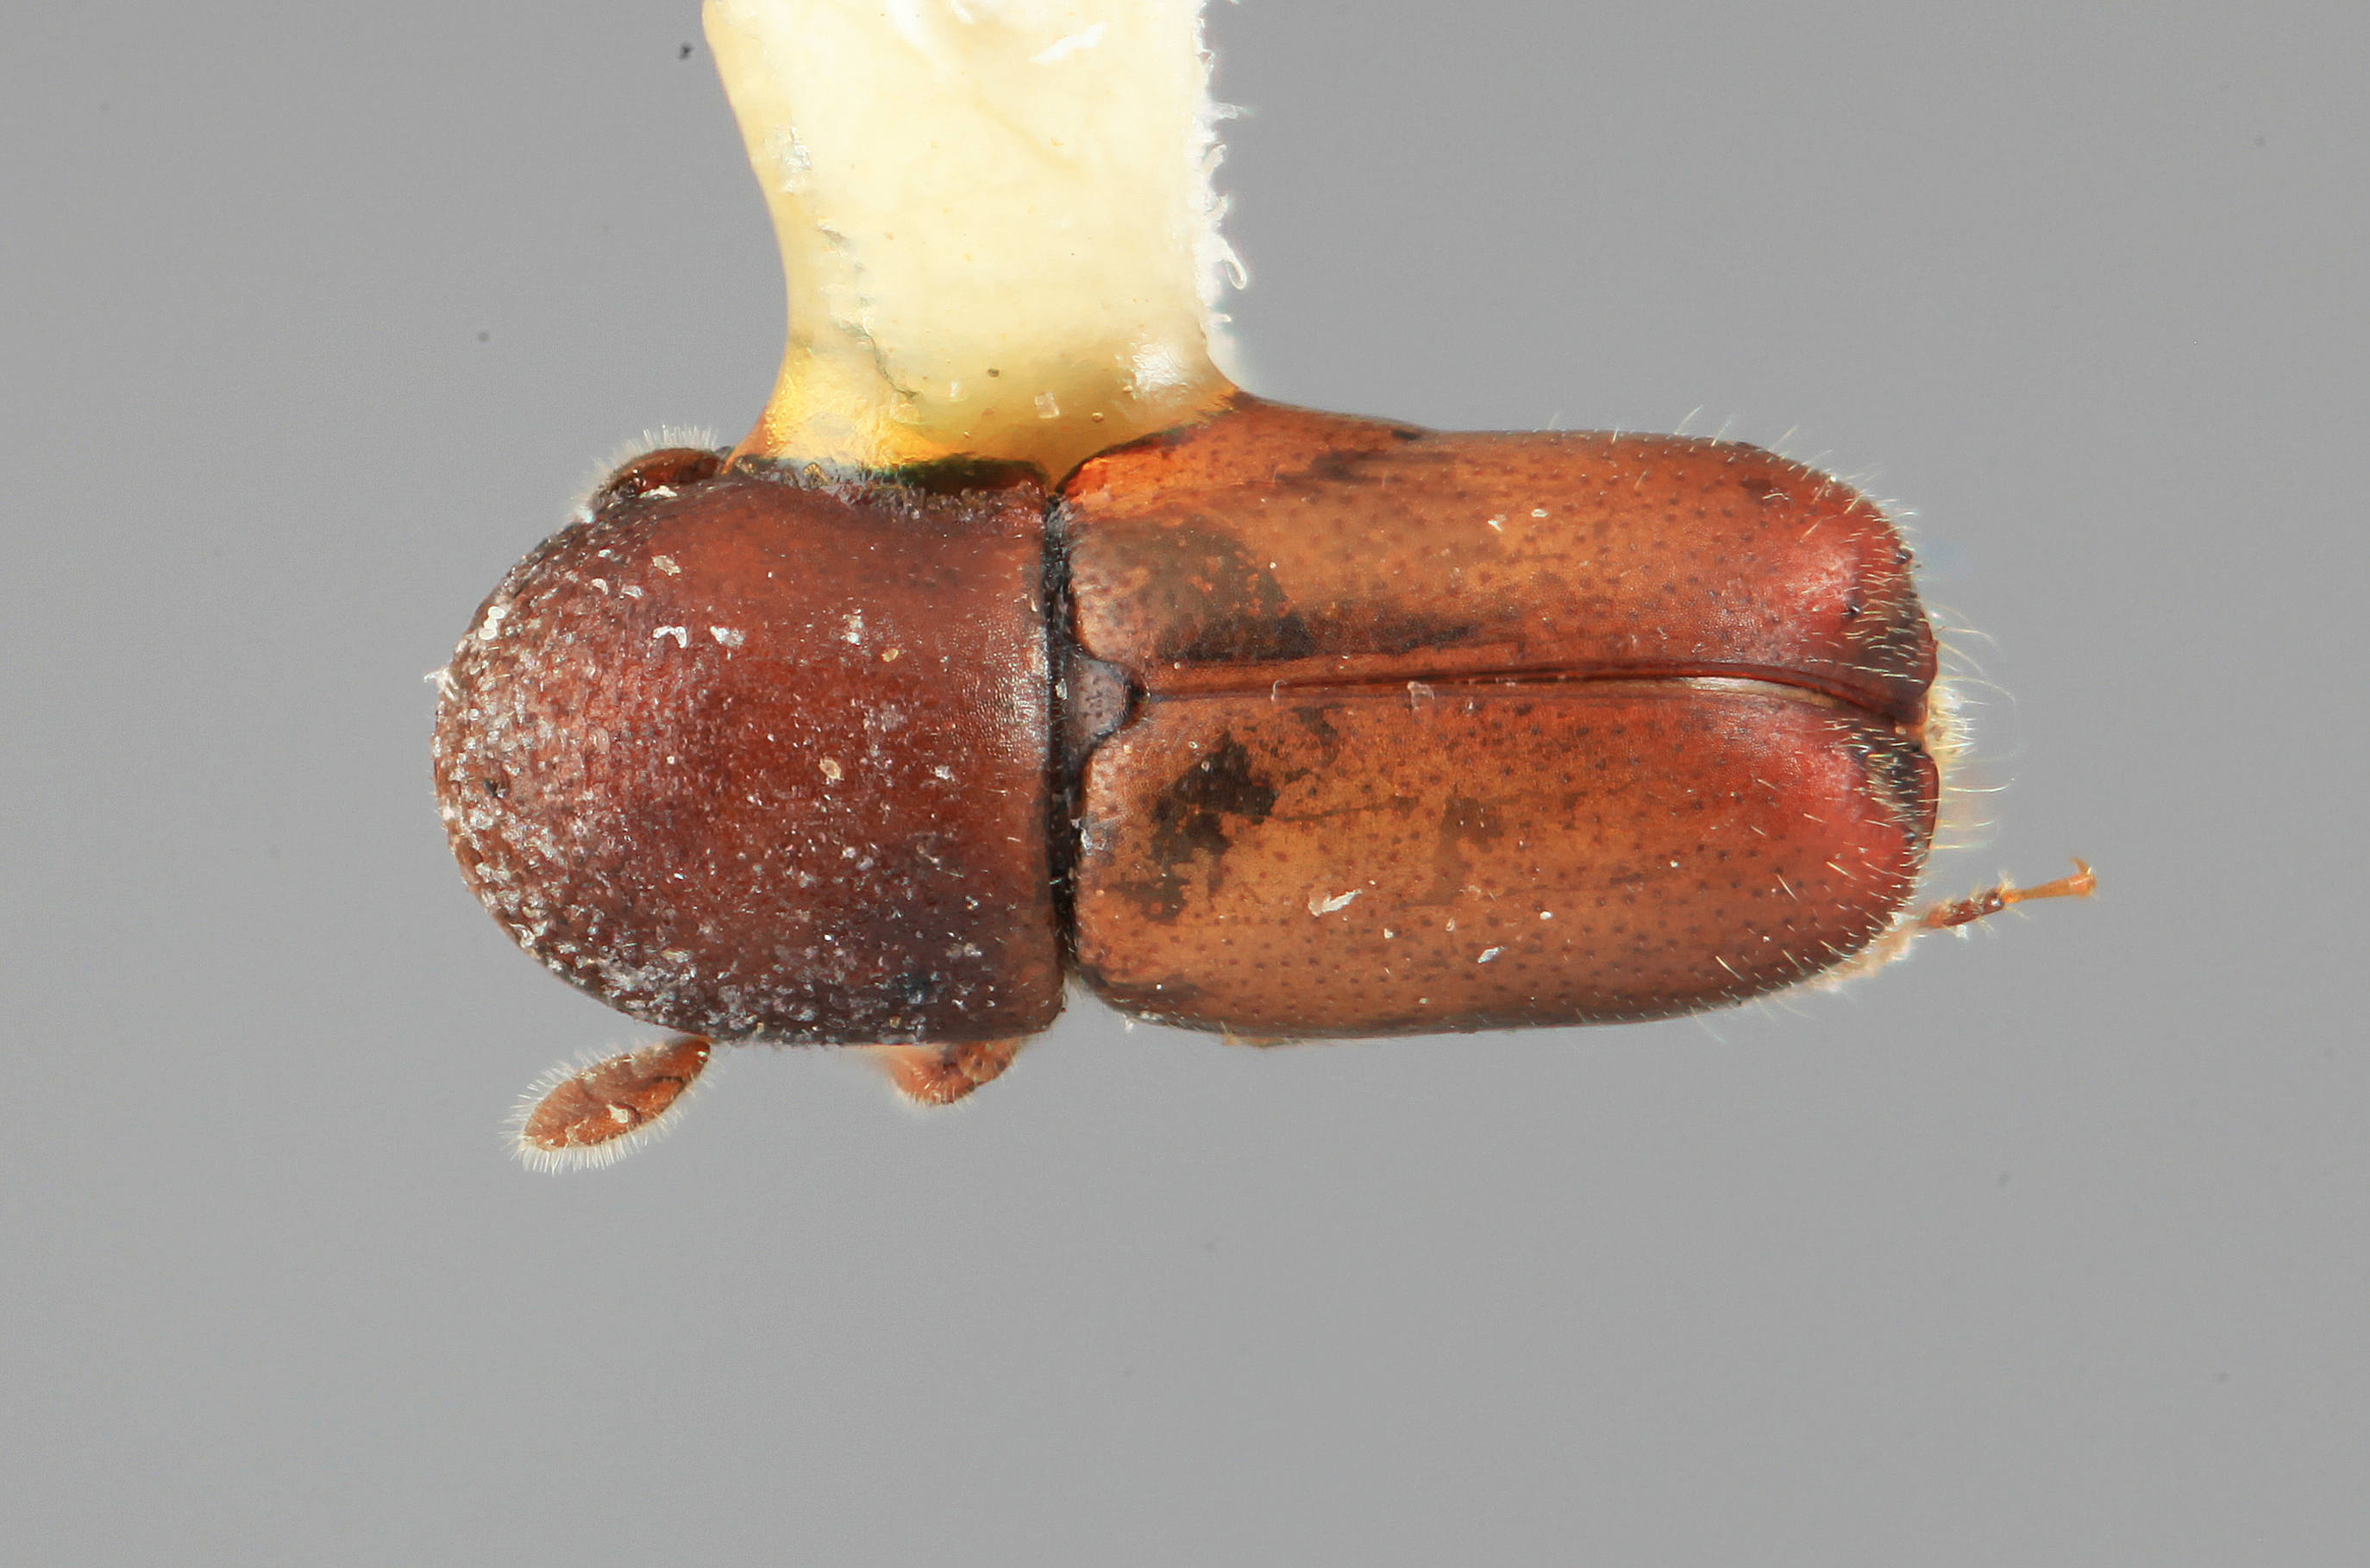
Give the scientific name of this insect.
Microcorthylus vescus
